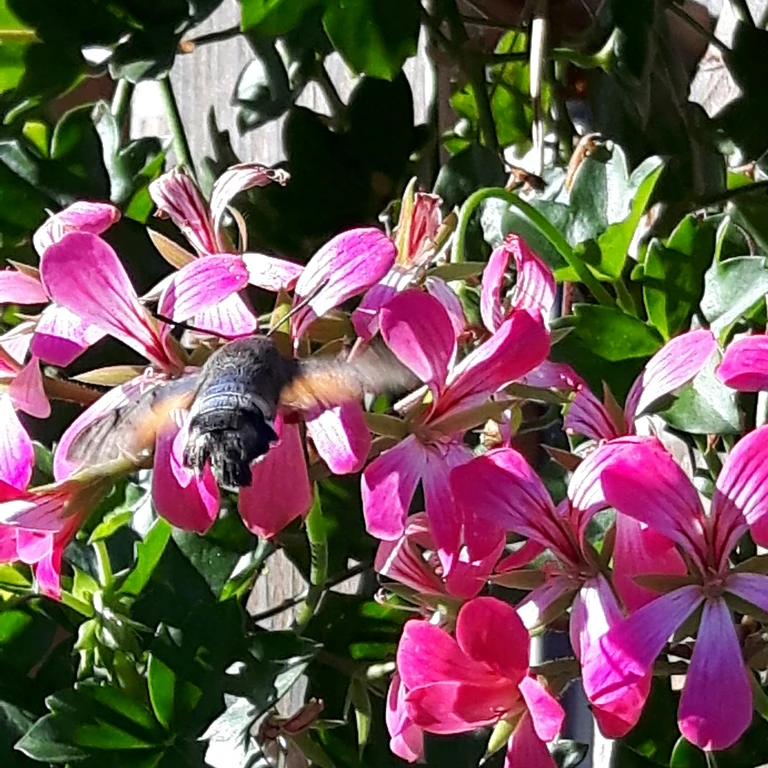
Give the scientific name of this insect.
Macroglossum stellatarum
